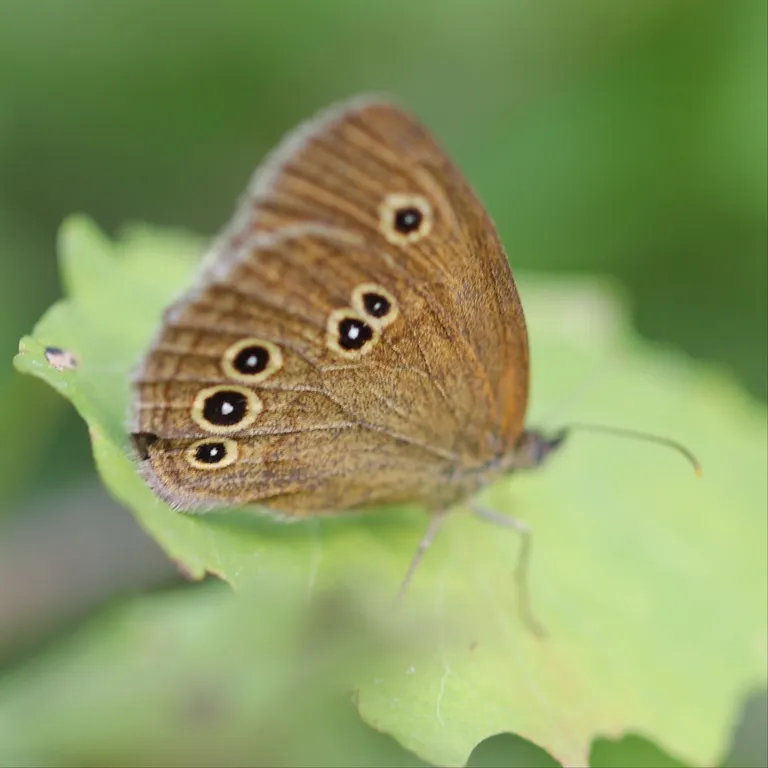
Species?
Aphantopus hyperantus
